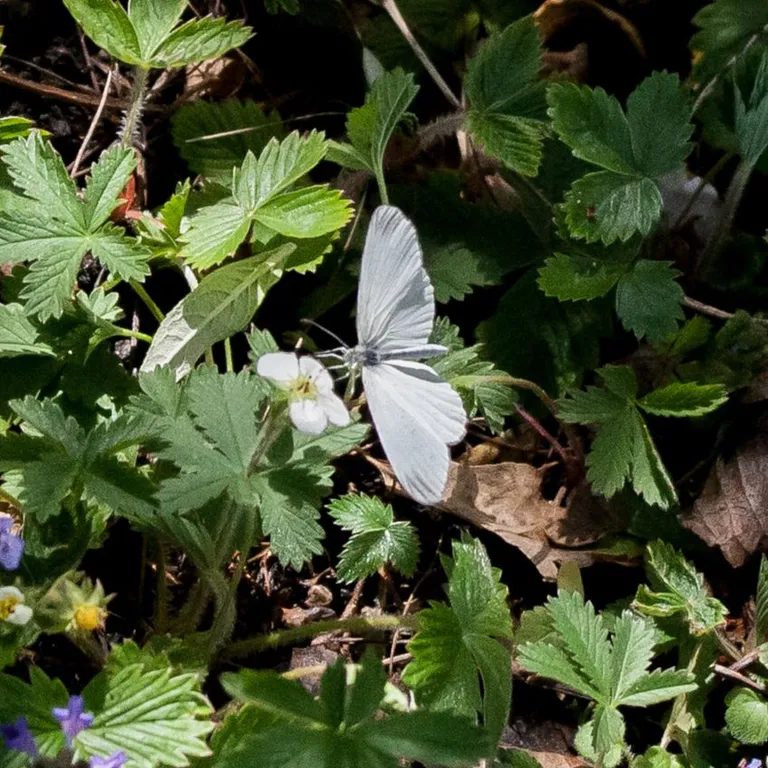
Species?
Leptidea sinapis/juvernica
